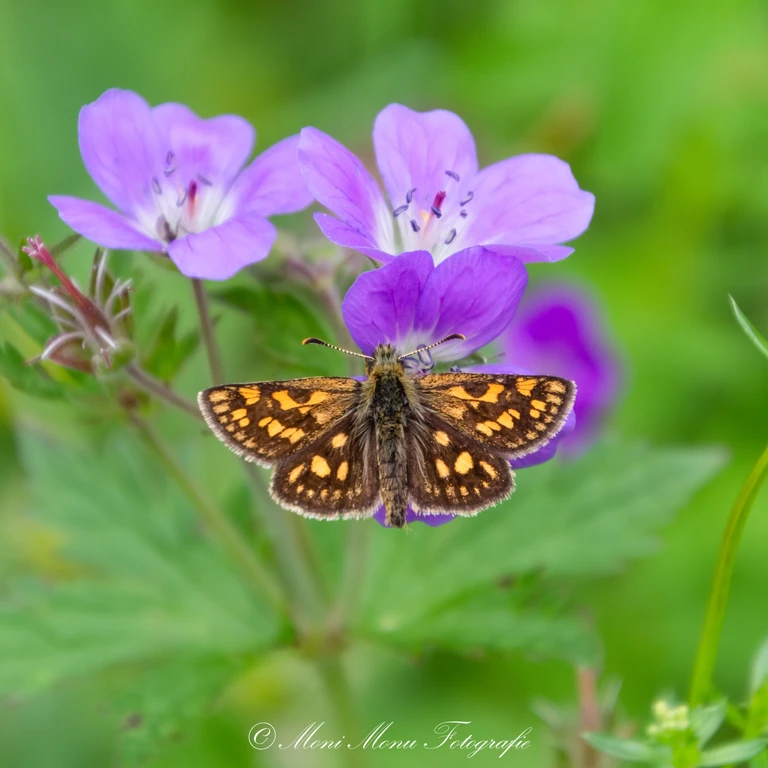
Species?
Carterocephalus palaemon
